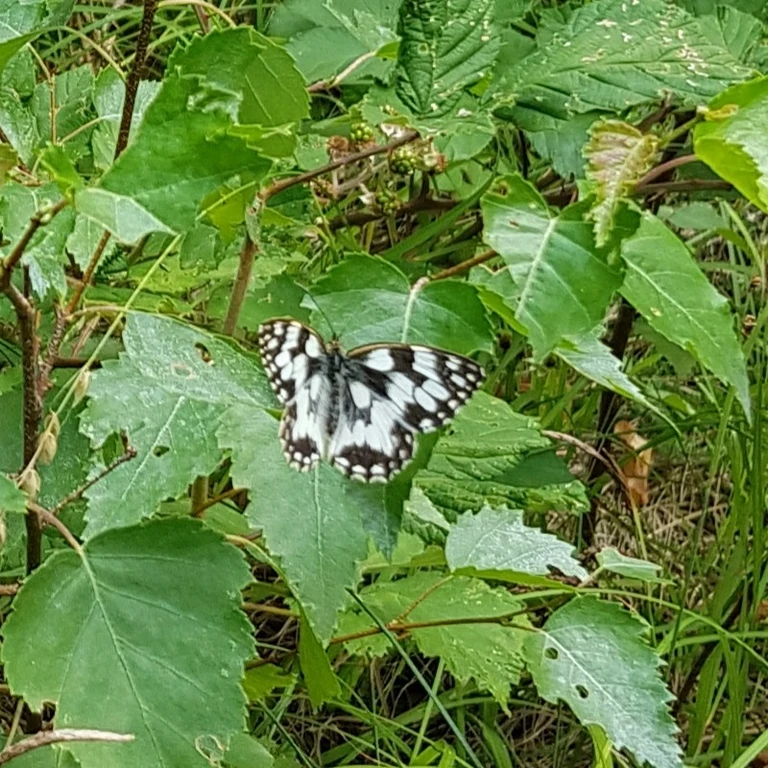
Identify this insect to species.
Melanargia galathea
